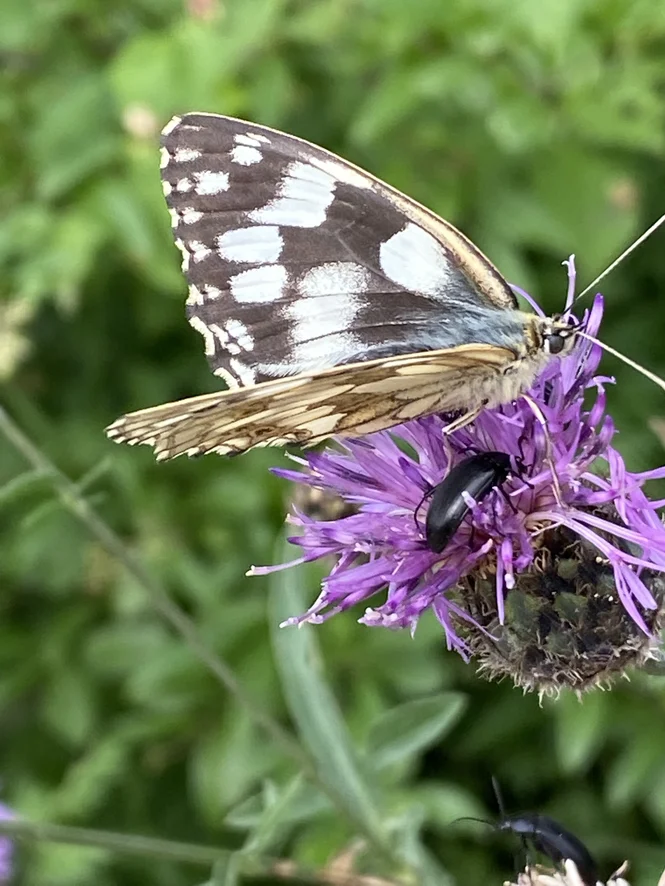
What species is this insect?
Melanargia galathea
